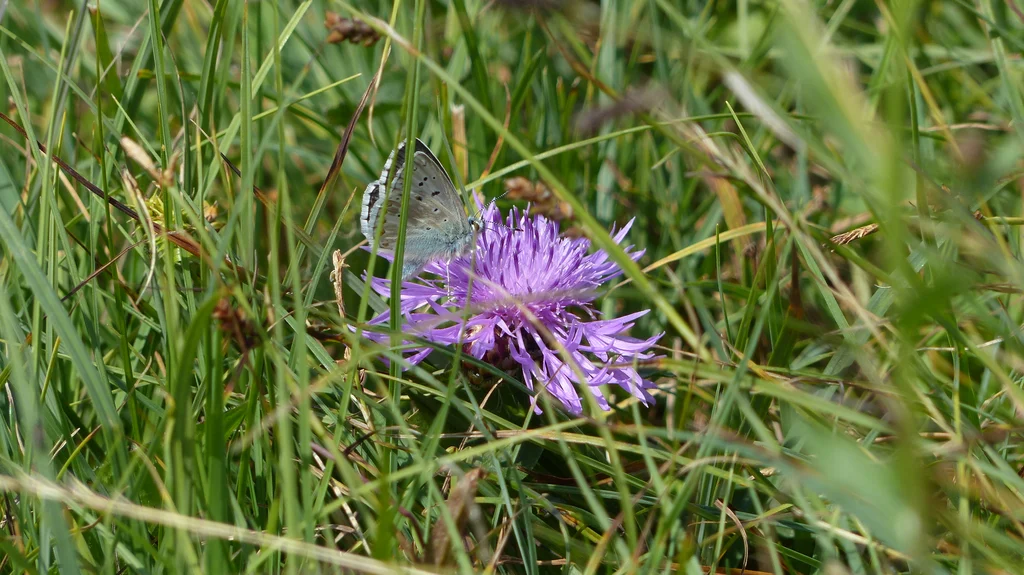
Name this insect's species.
Lysandra coridon
